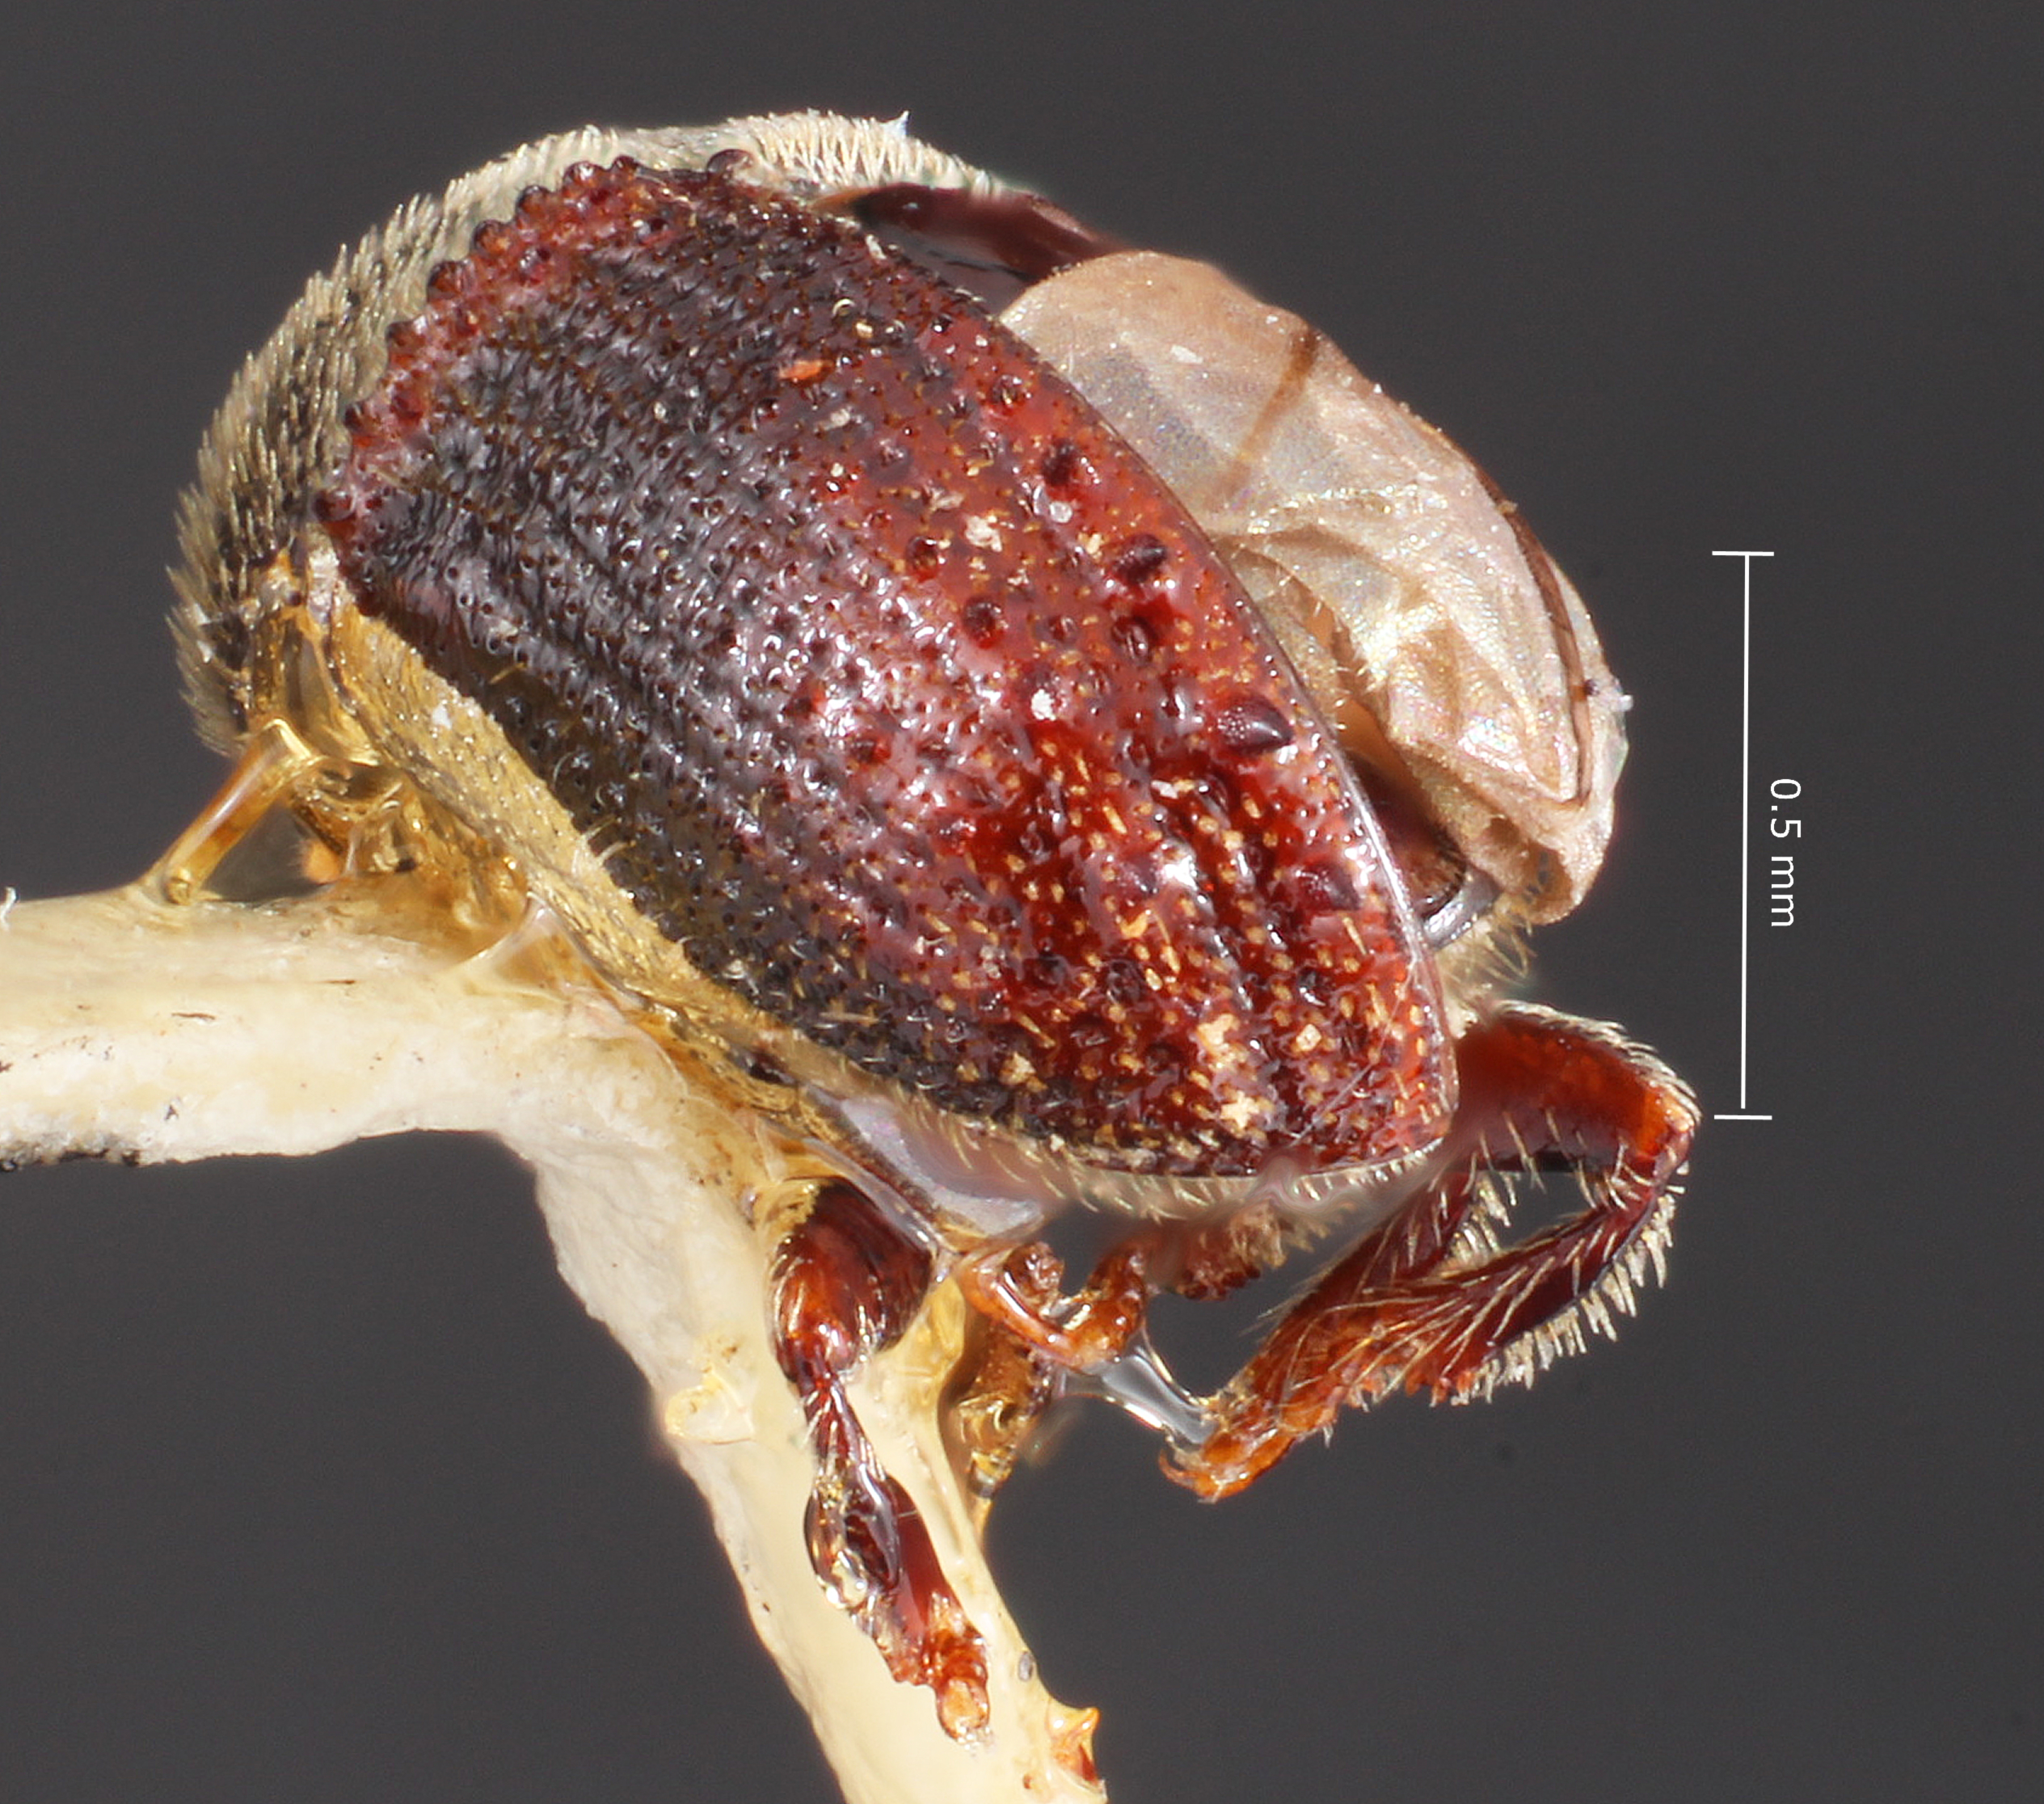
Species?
Phloeosinus spinosus
